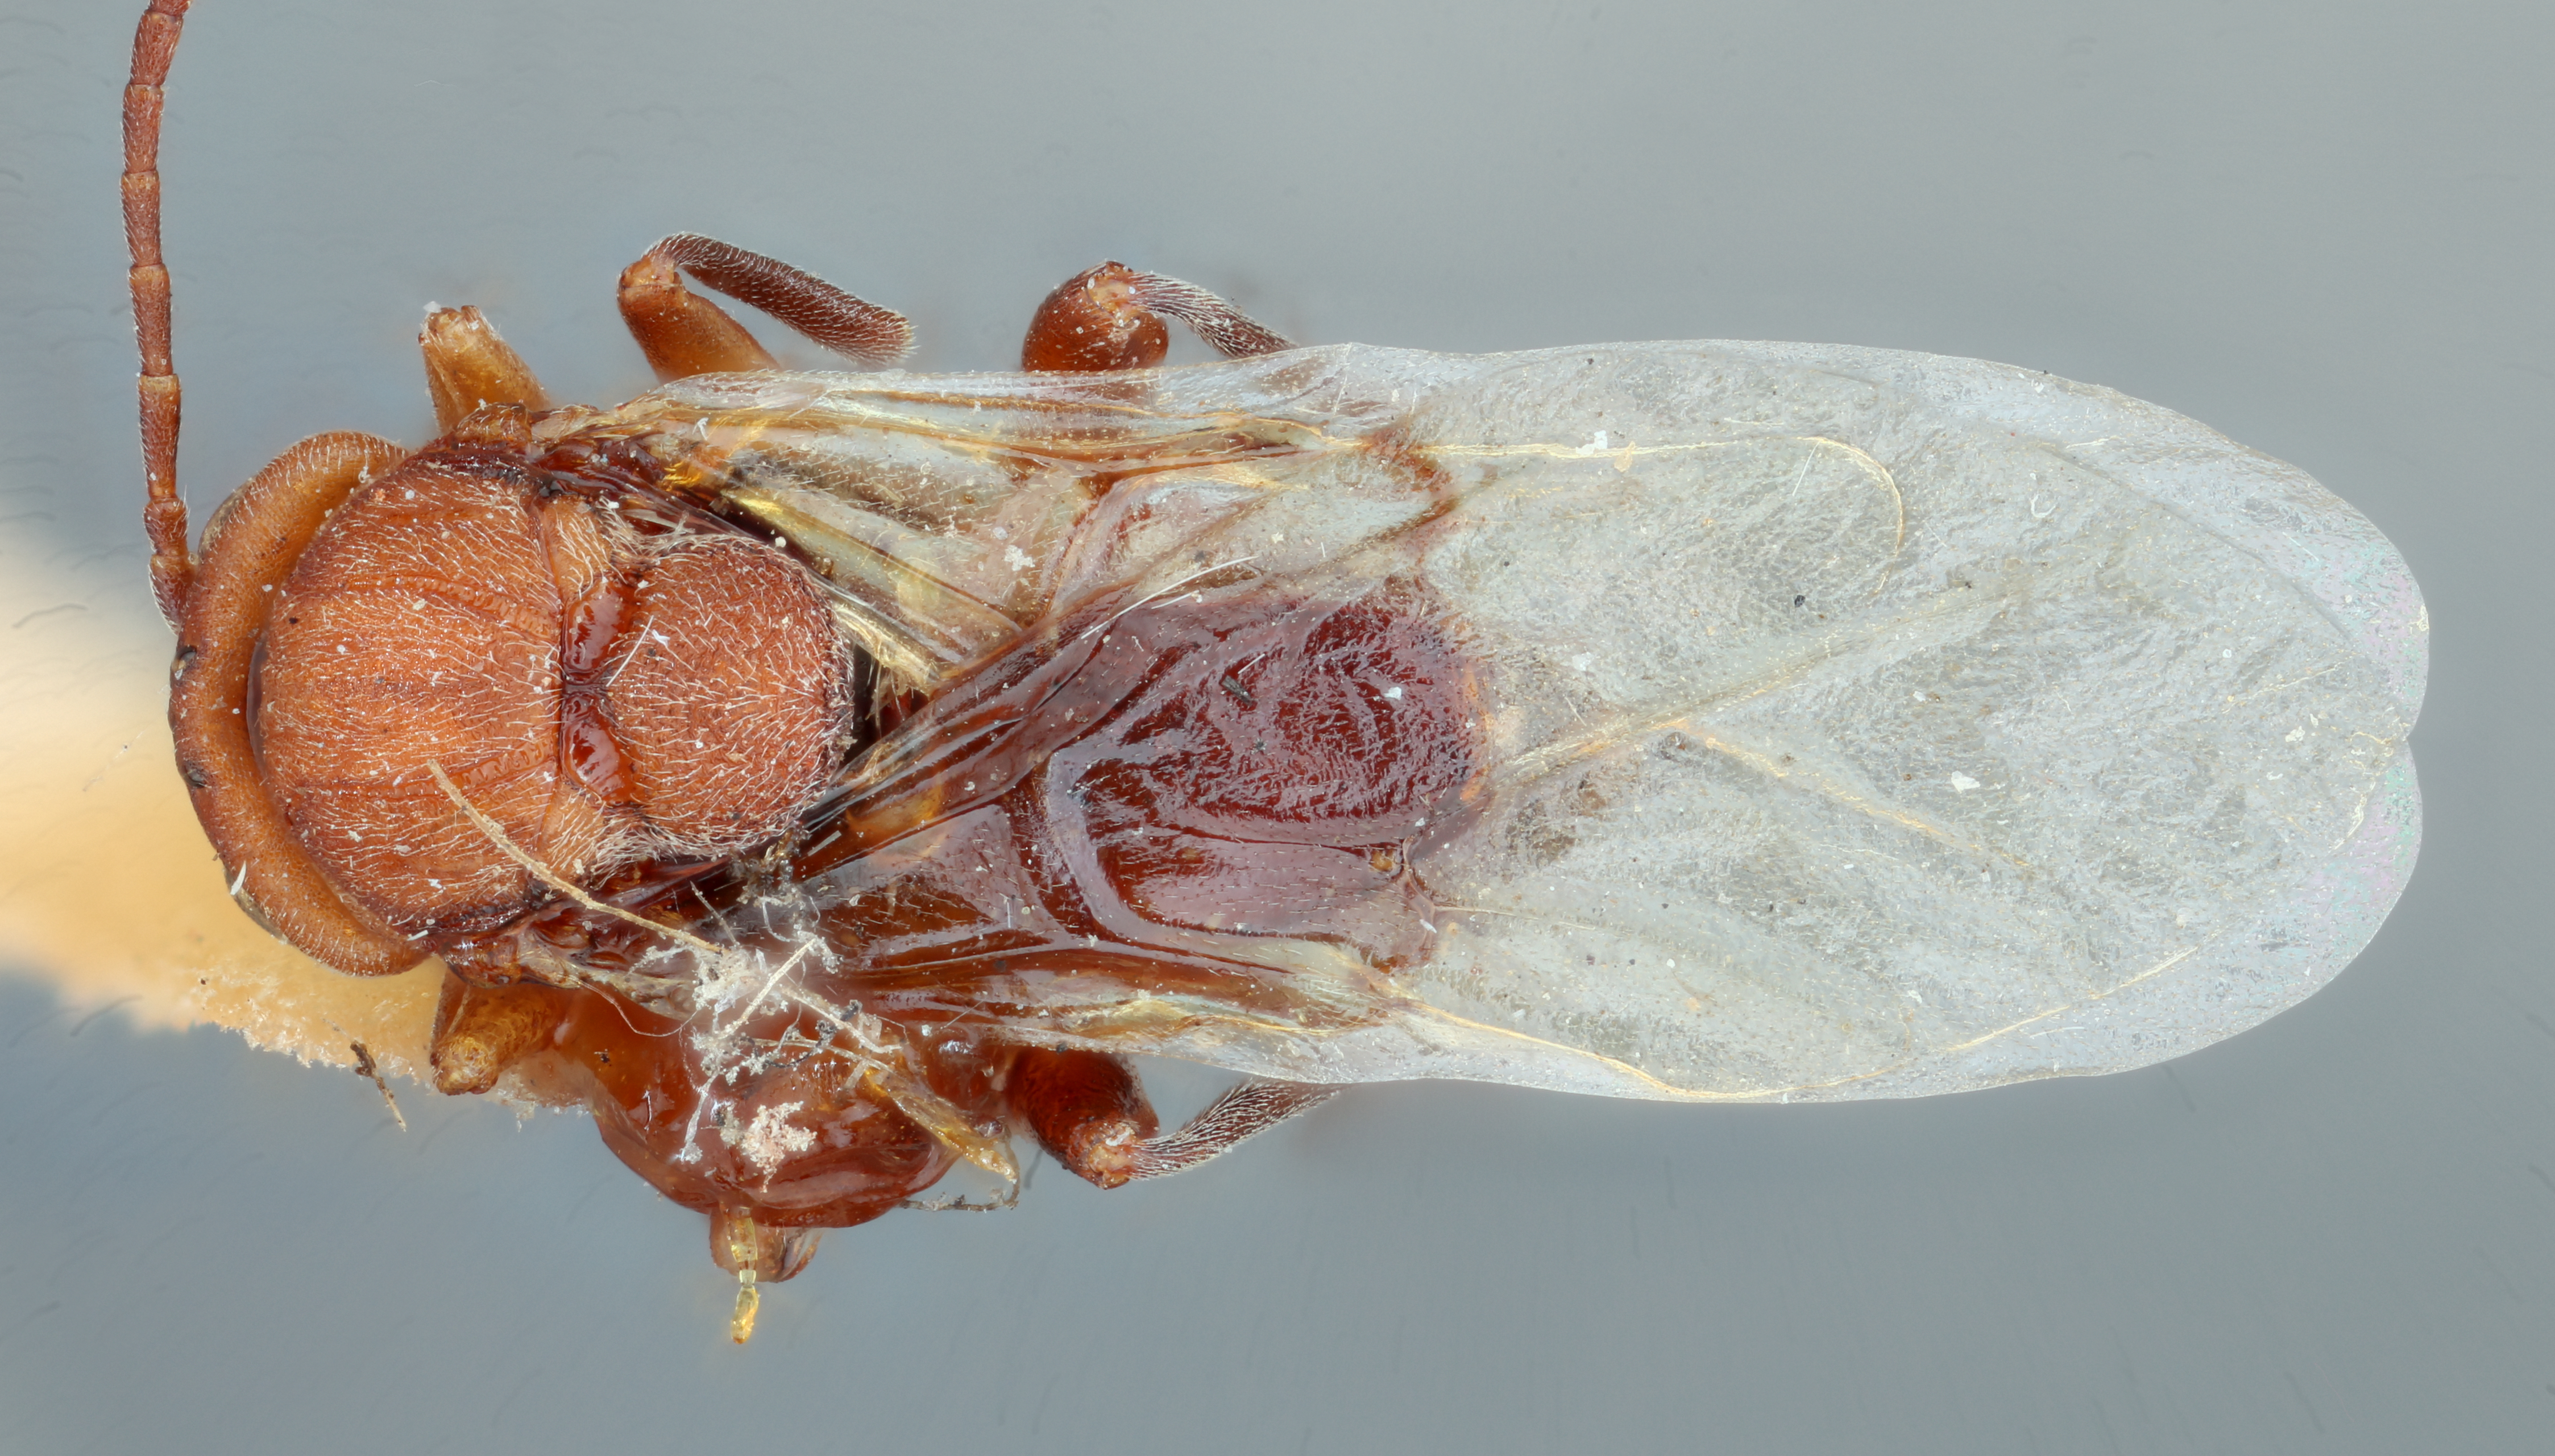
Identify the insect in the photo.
Andricus glandulus
